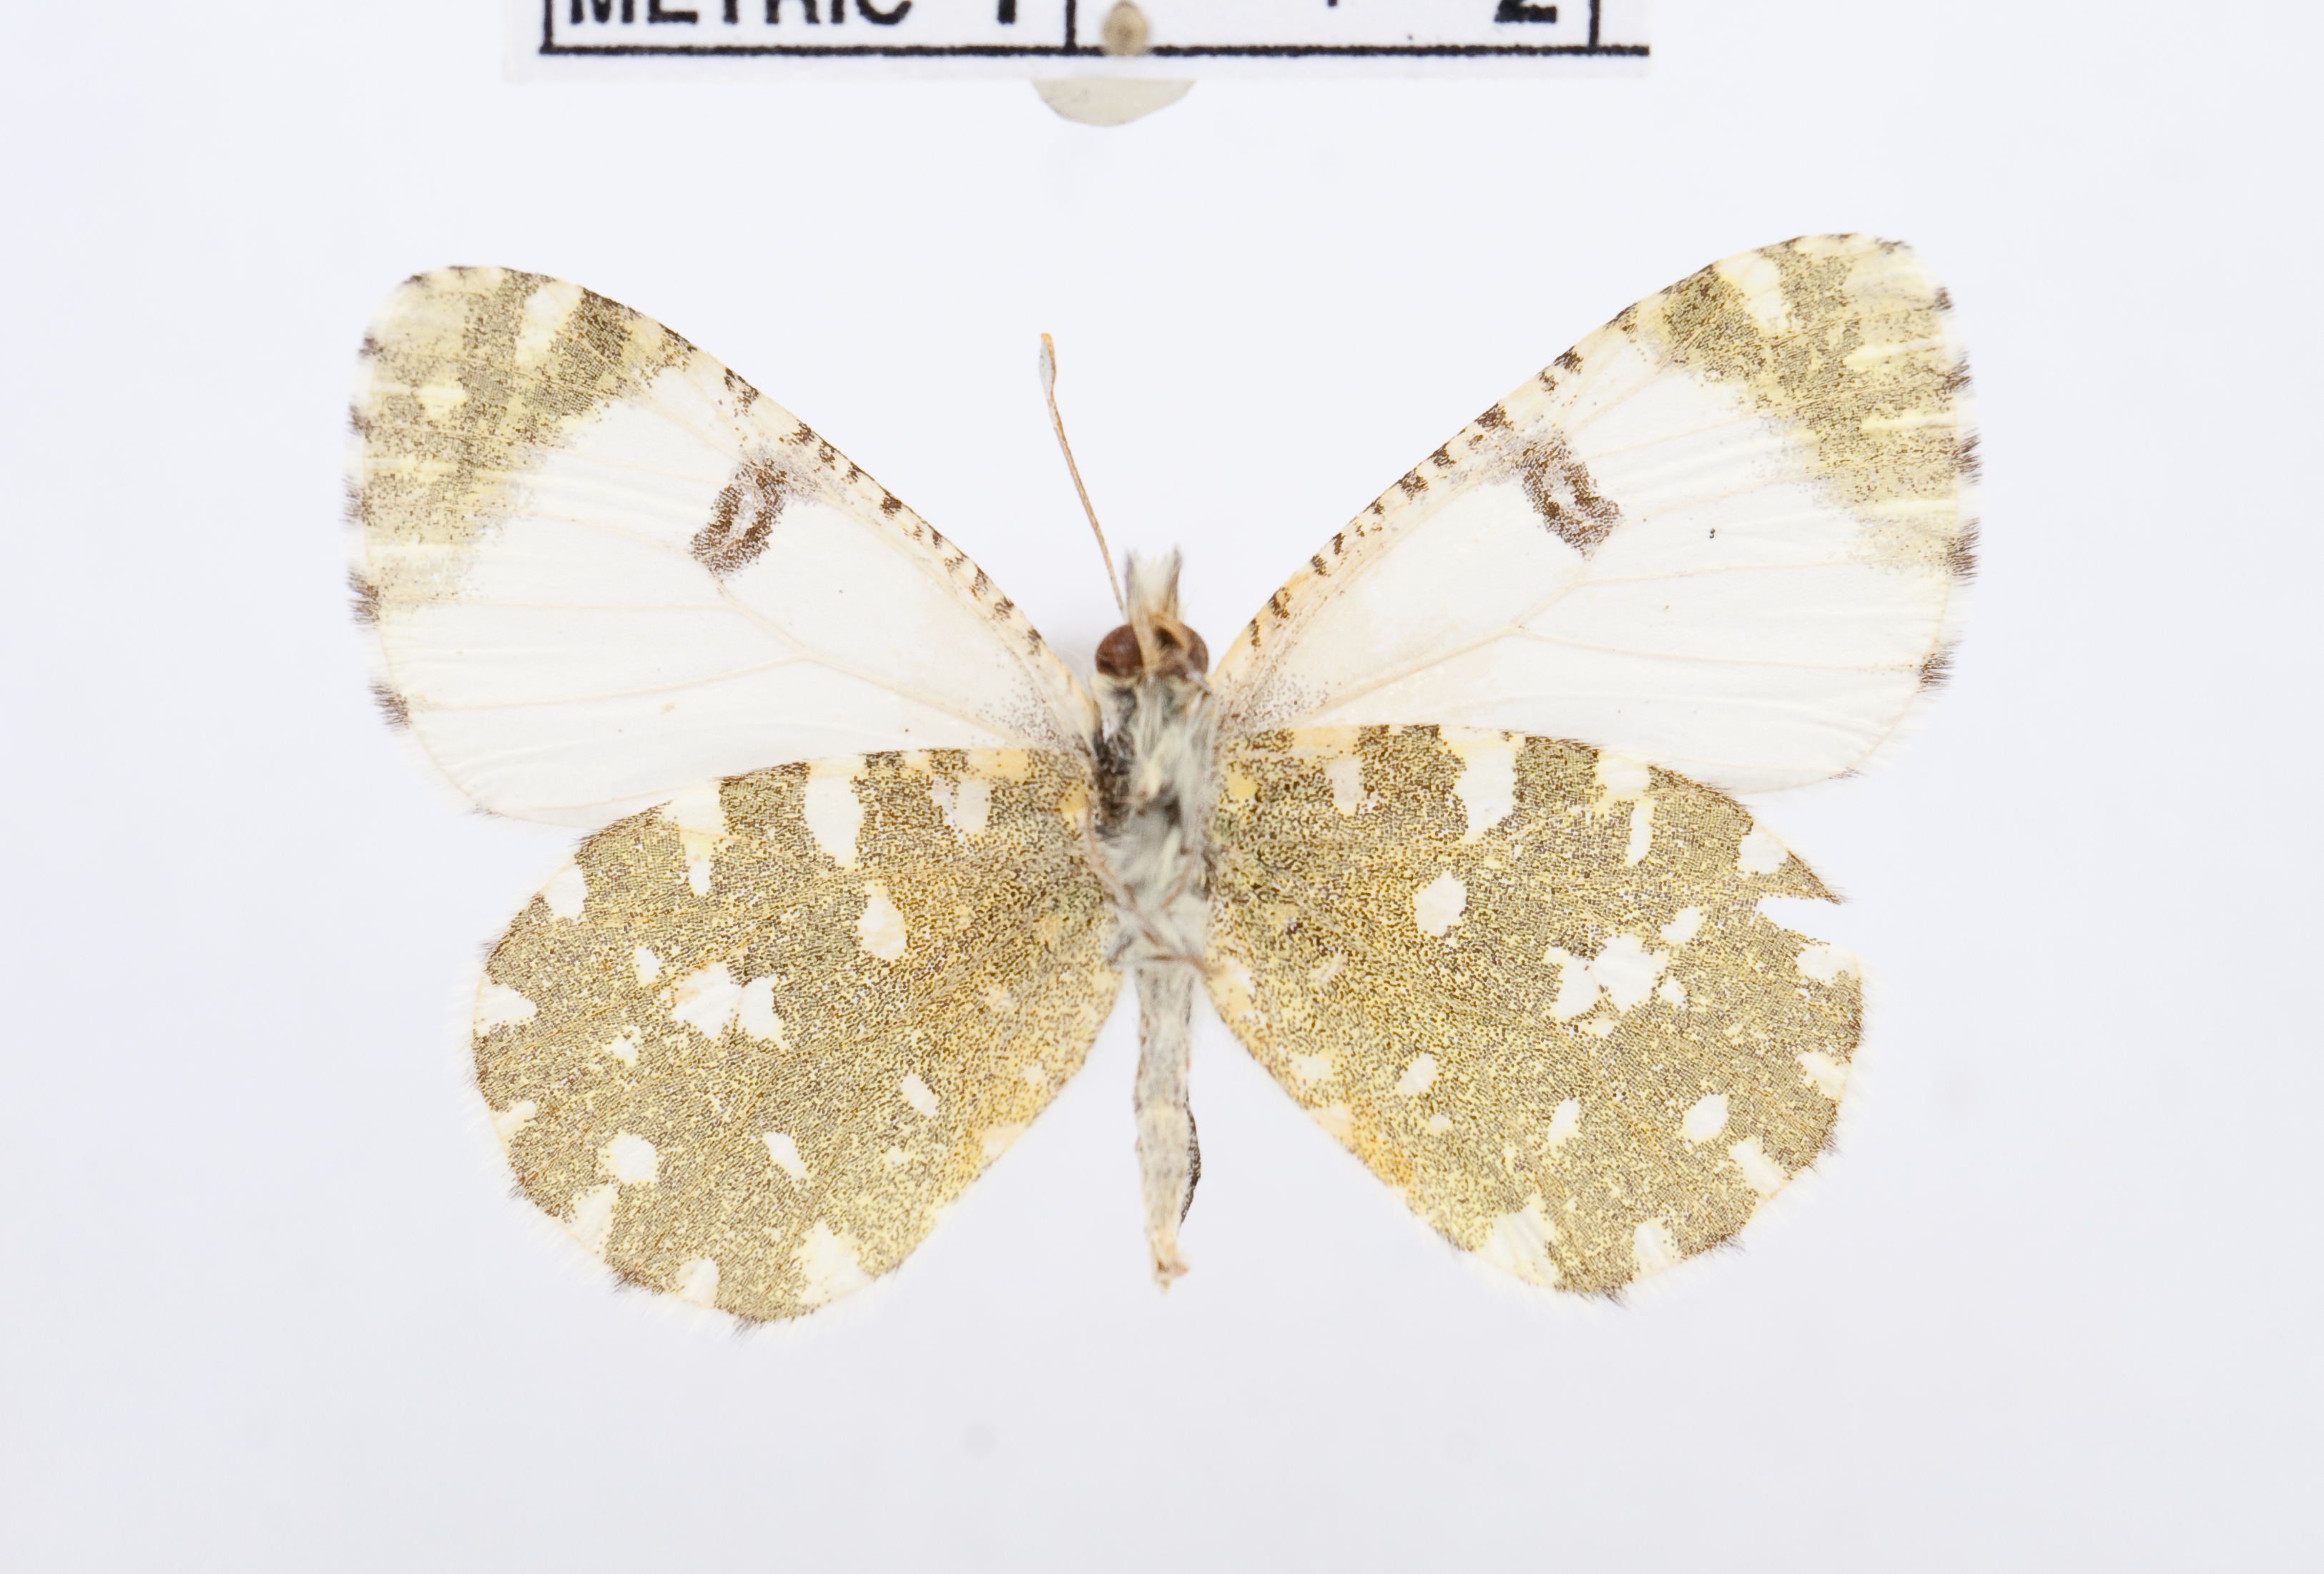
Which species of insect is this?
Euchloe tagis
